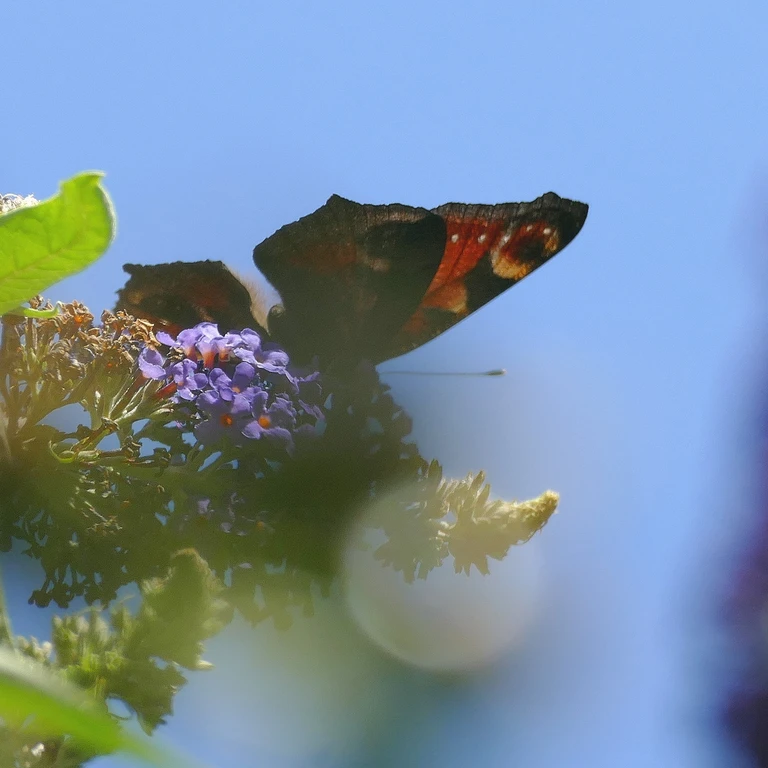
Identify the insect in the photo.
Aglais io
